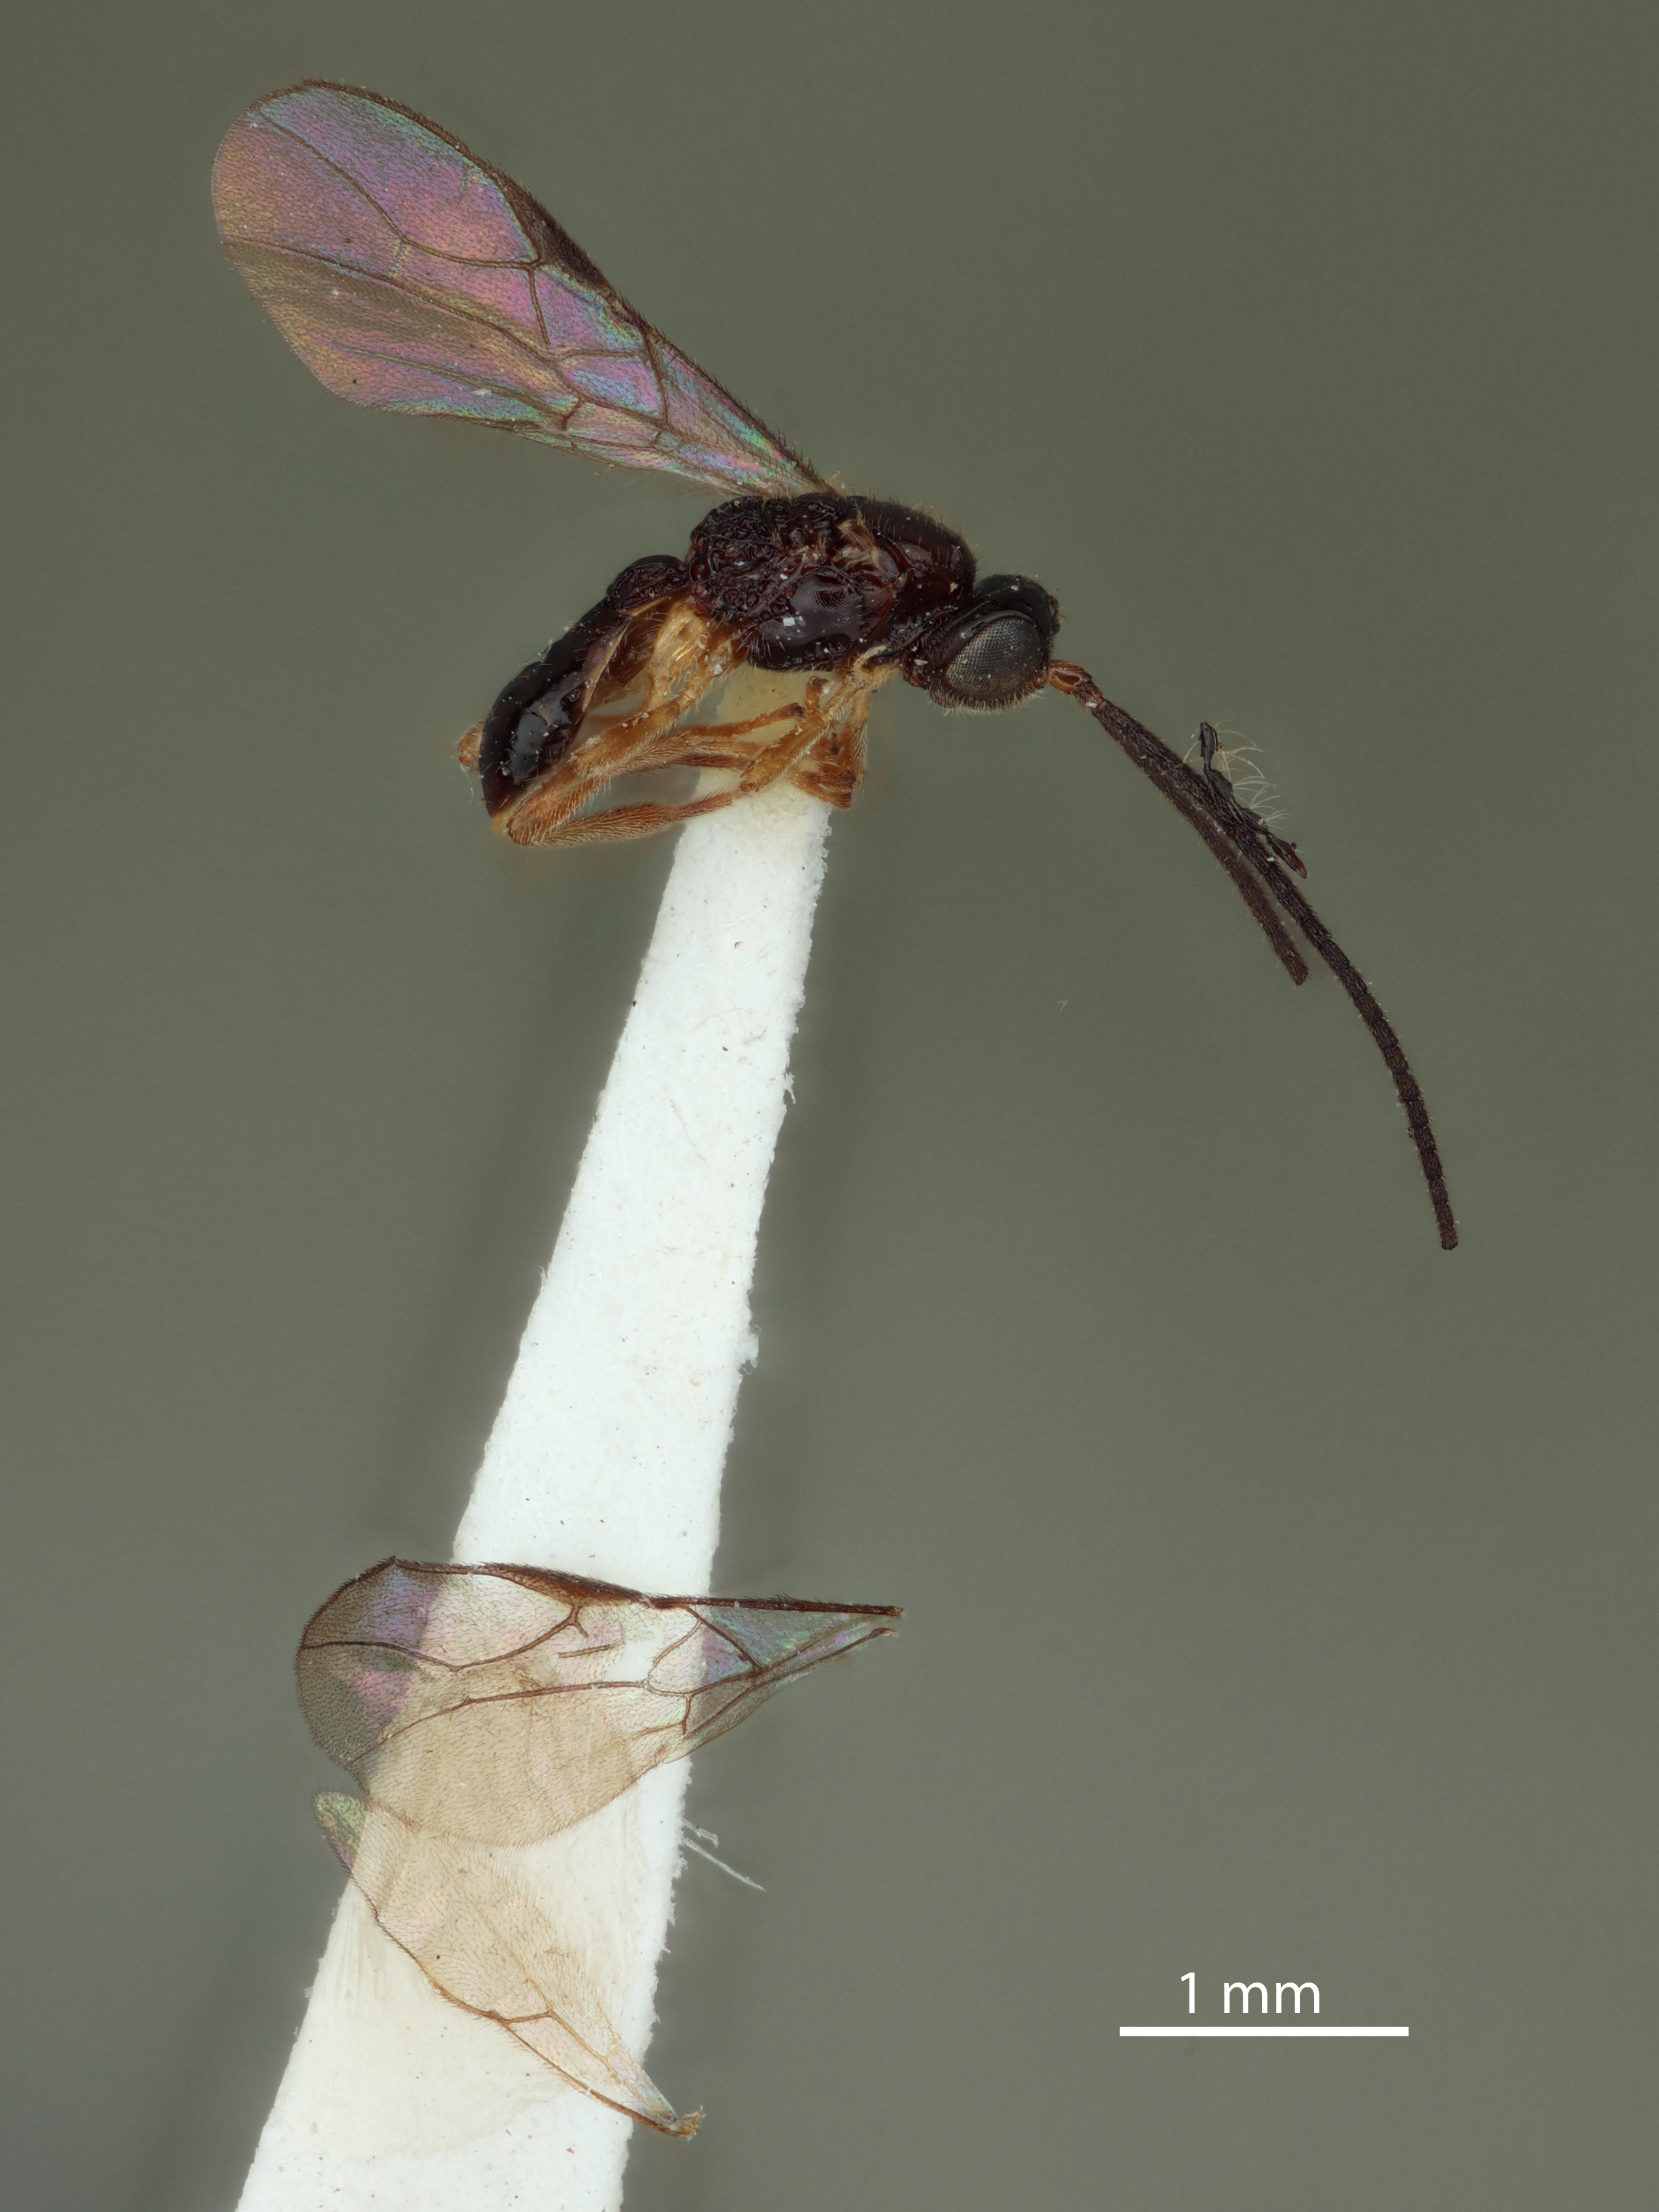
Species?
Opius trachyscutum
